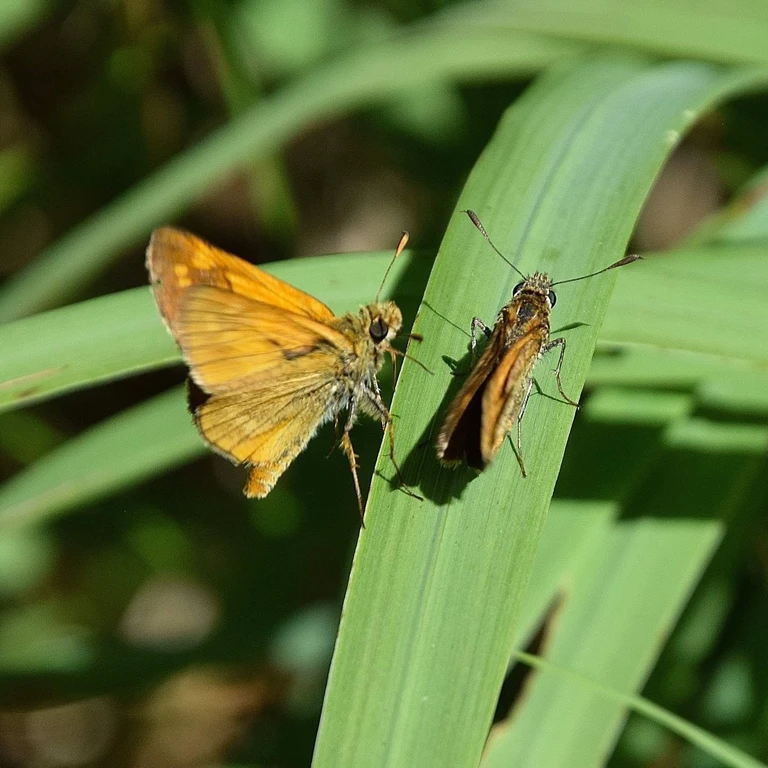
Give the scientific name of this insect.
Ochlodes sylvanus (also Ochlodes venata)
